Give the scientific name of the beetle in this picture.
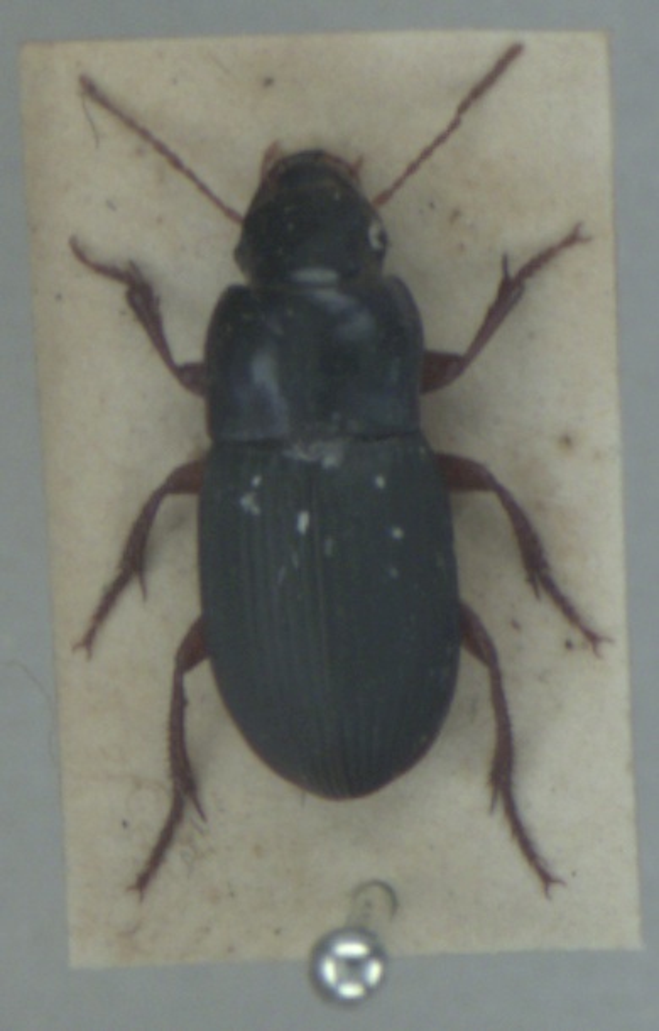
Harpalus rubripes
